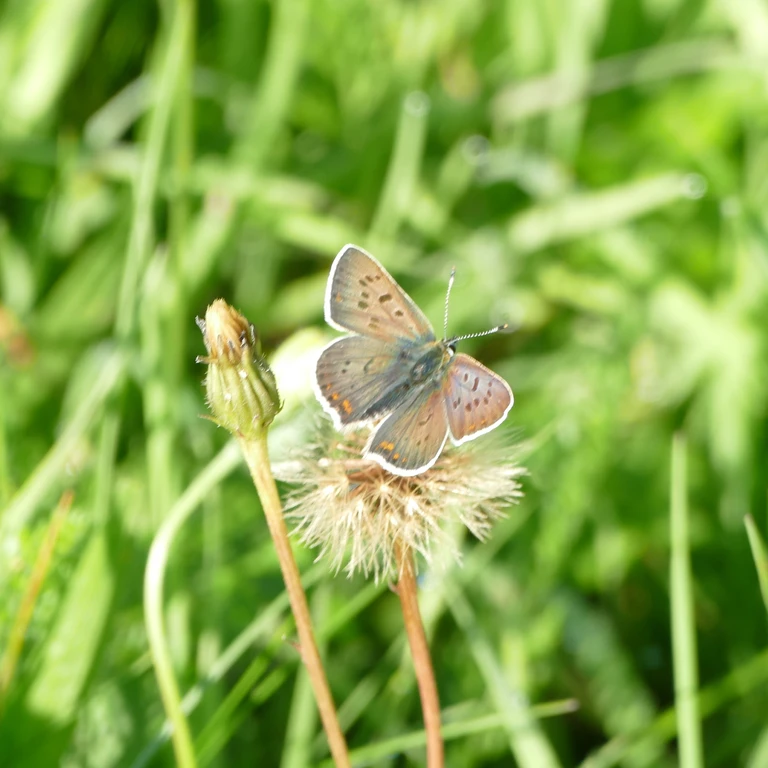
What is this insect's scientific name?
Lycaena tityrus (also Loweia tityrus)
